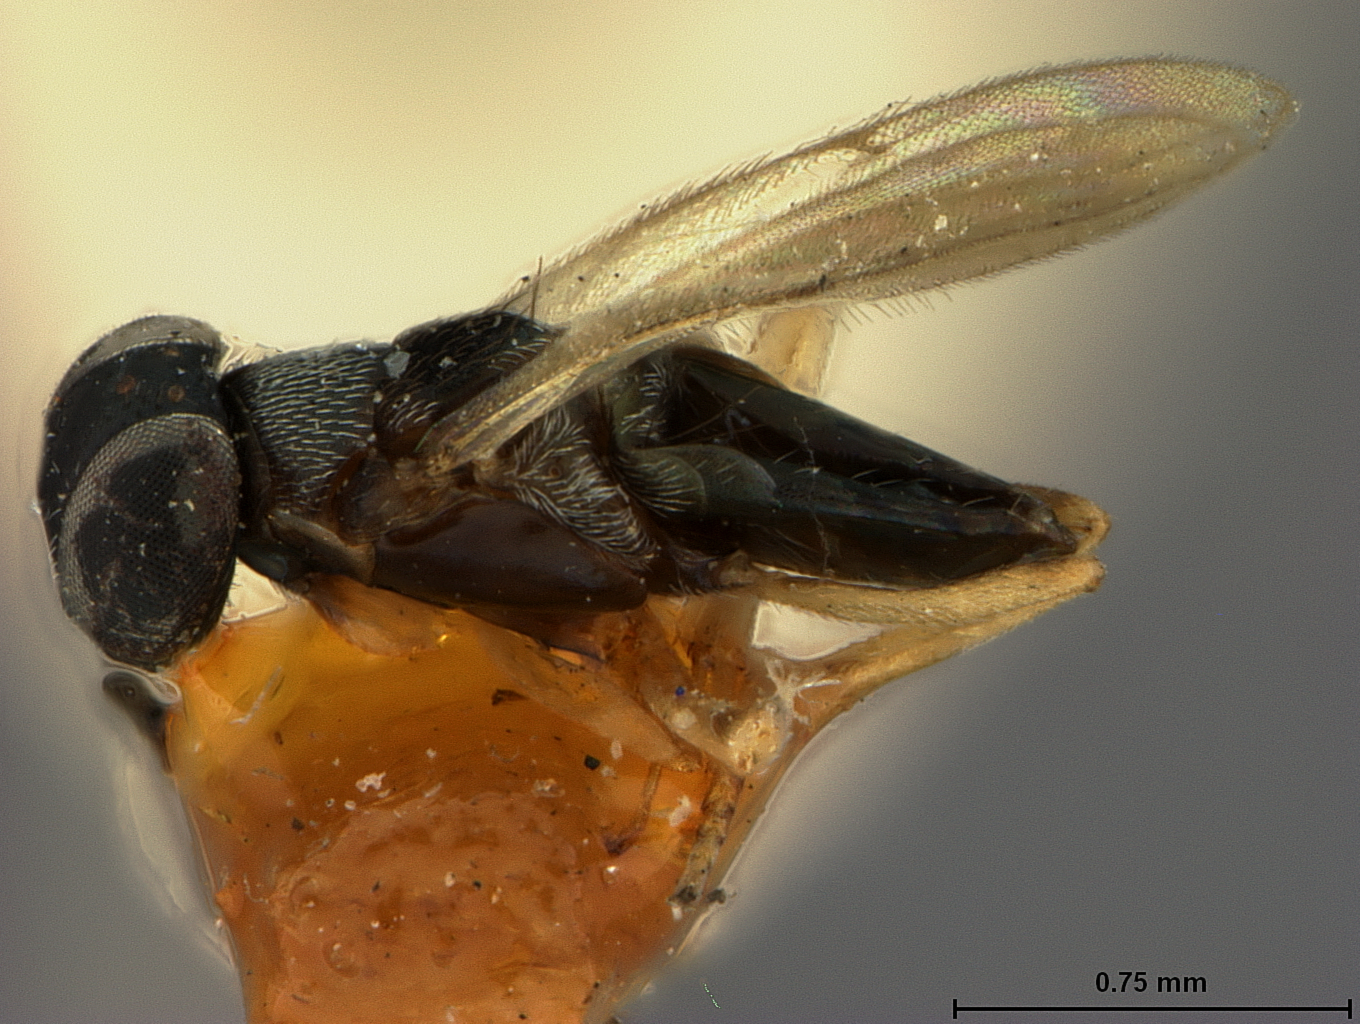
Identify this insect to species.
Anagyrus pallidipes
